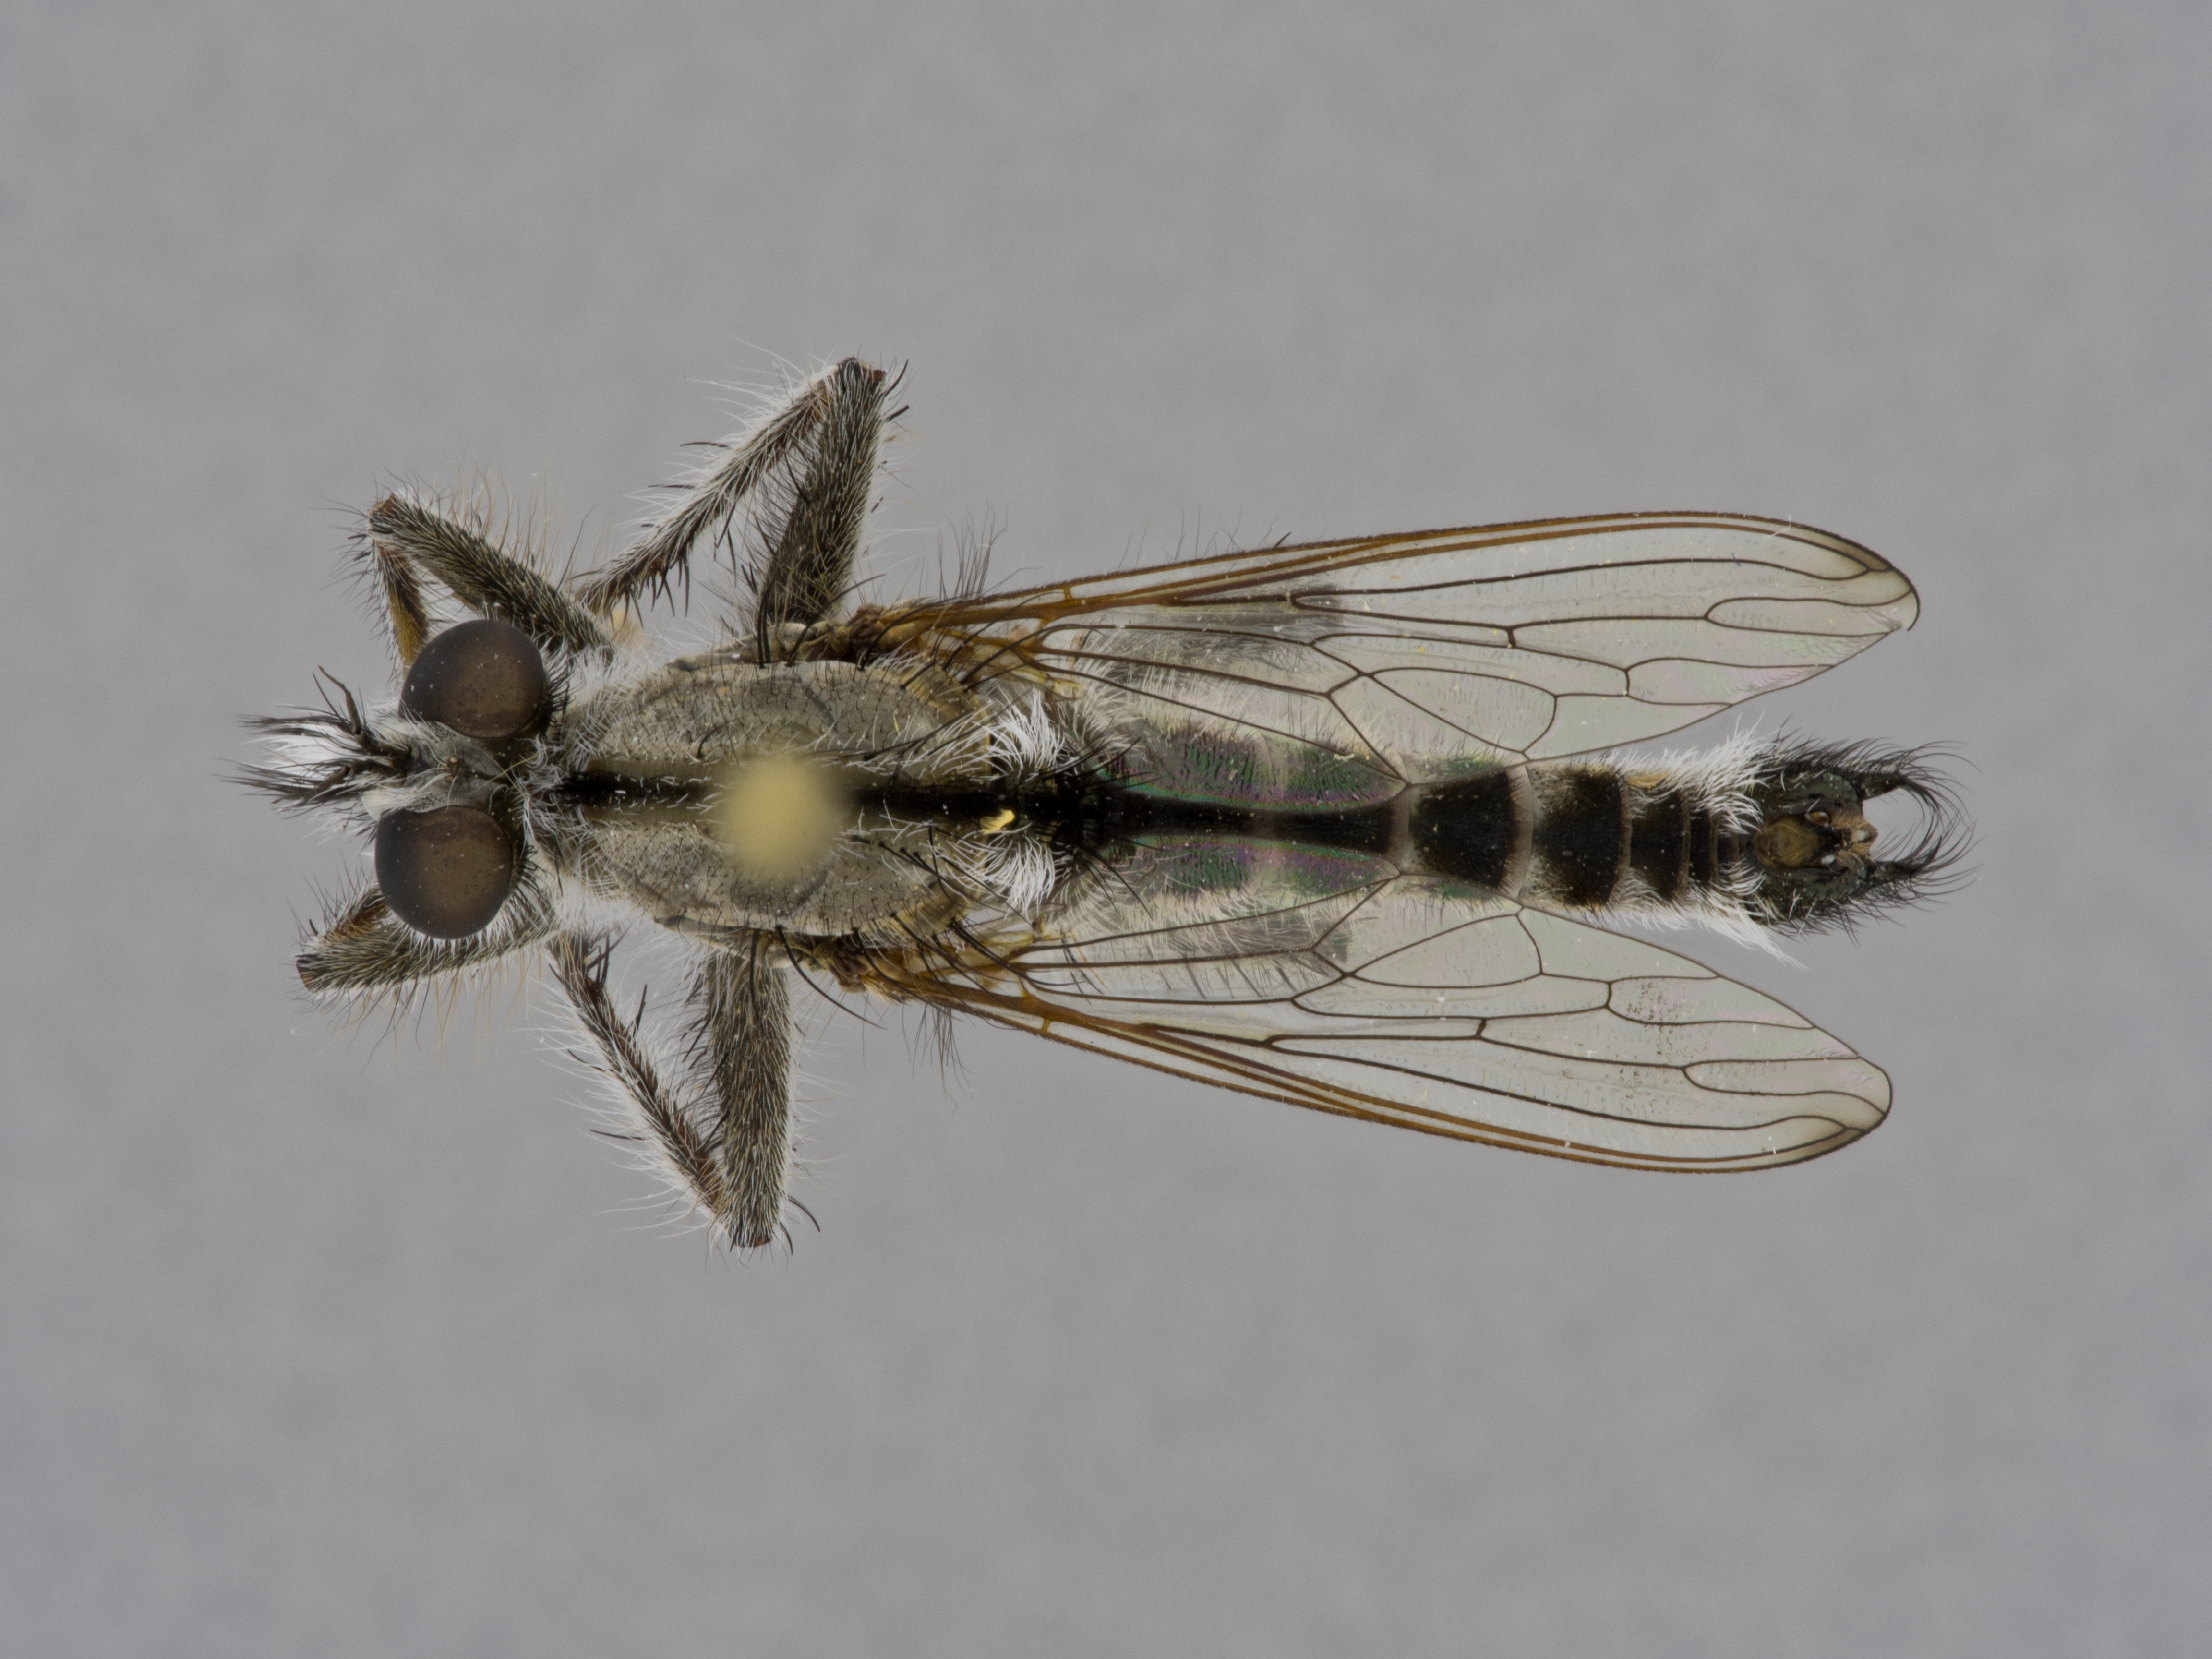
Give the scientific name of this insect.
Neolophonotus bimaculatus
